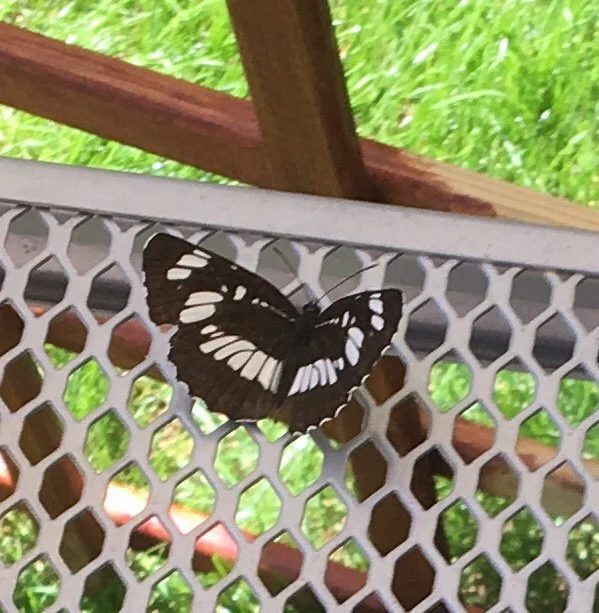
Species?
Neptis rivularis
